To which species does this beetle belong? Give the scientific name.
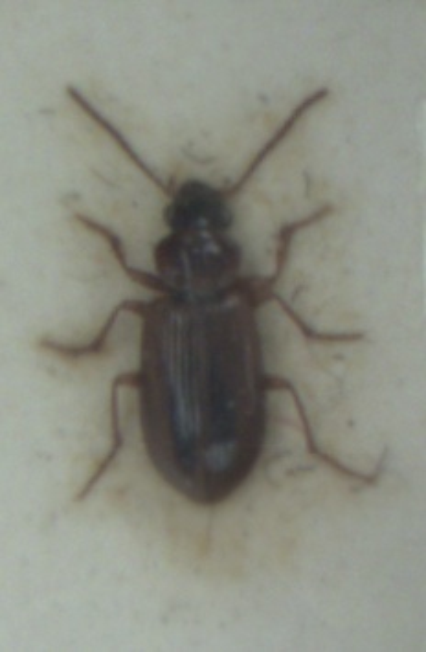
Dicheirotrichus placidus
